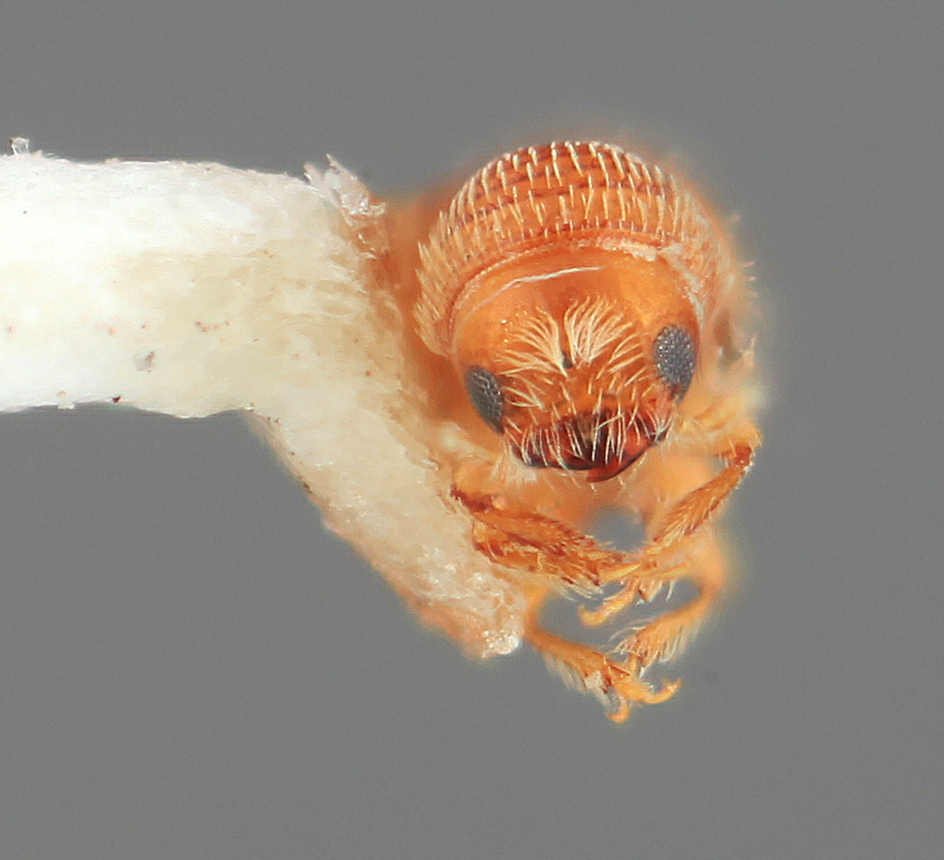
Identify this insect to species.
Pityophthorus anacardii
